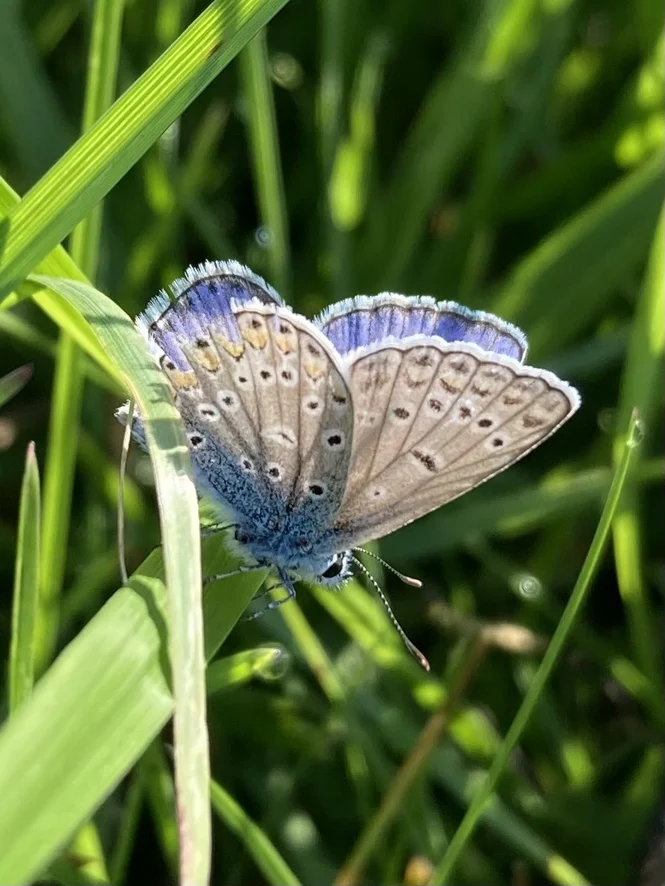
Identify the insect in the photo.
Polyommatus icarus
